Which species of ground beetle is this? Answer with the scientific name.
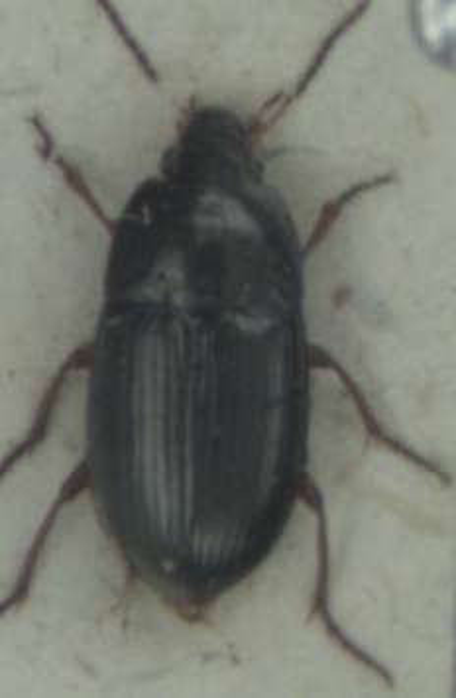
Amara familiaris
